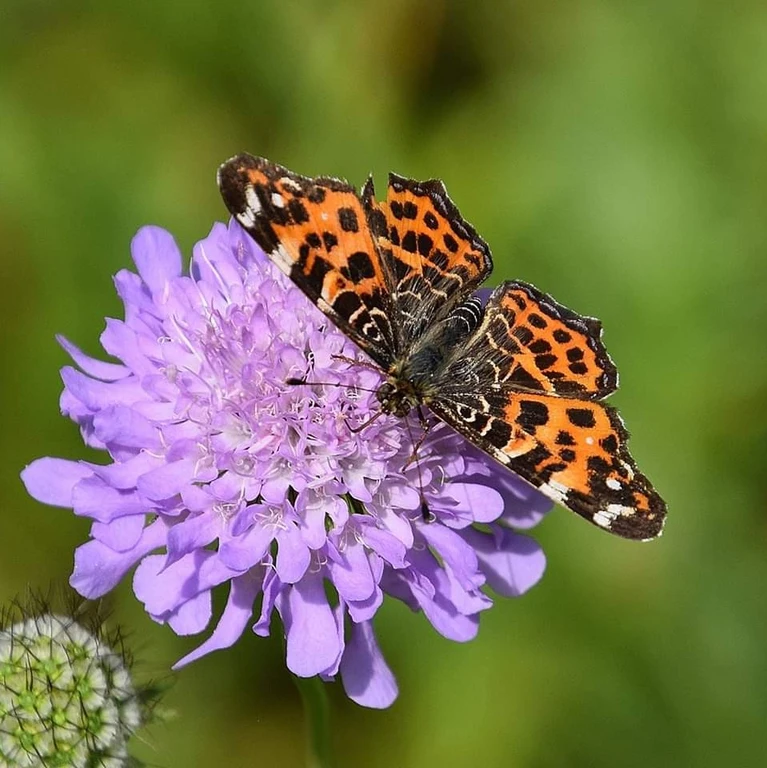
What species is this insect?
Araschnia levana
